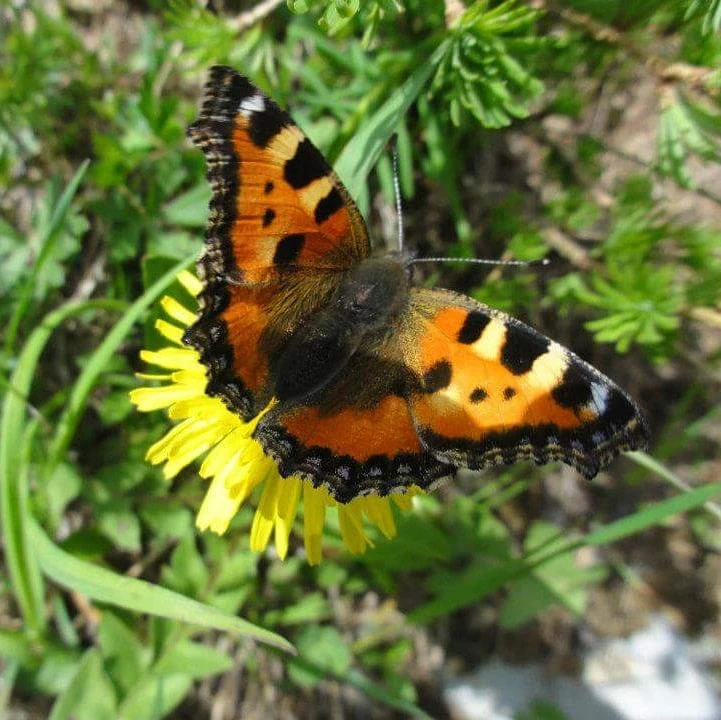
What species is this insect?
Aglais urticae
